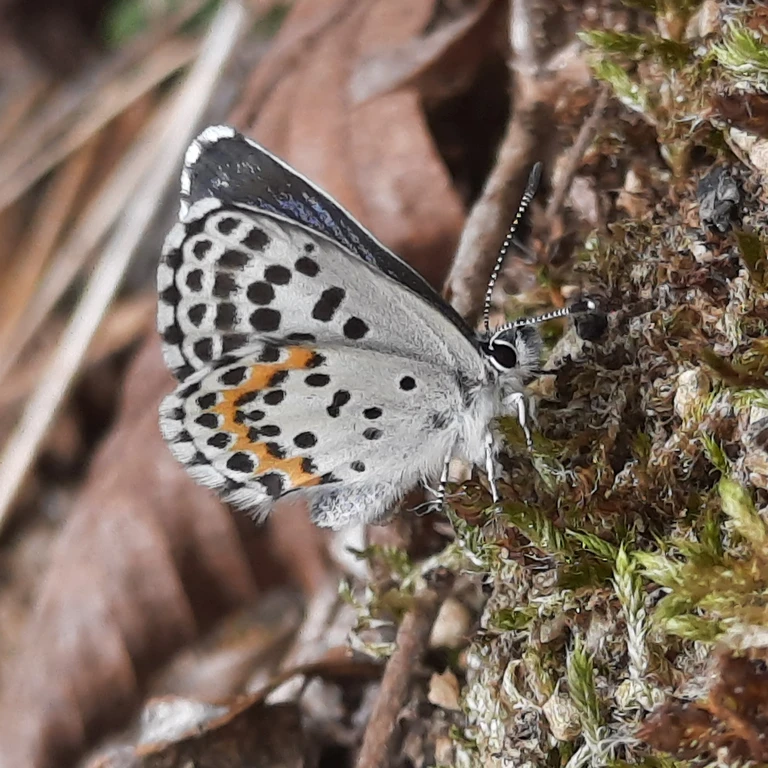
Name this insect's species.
Scolitantides orion
